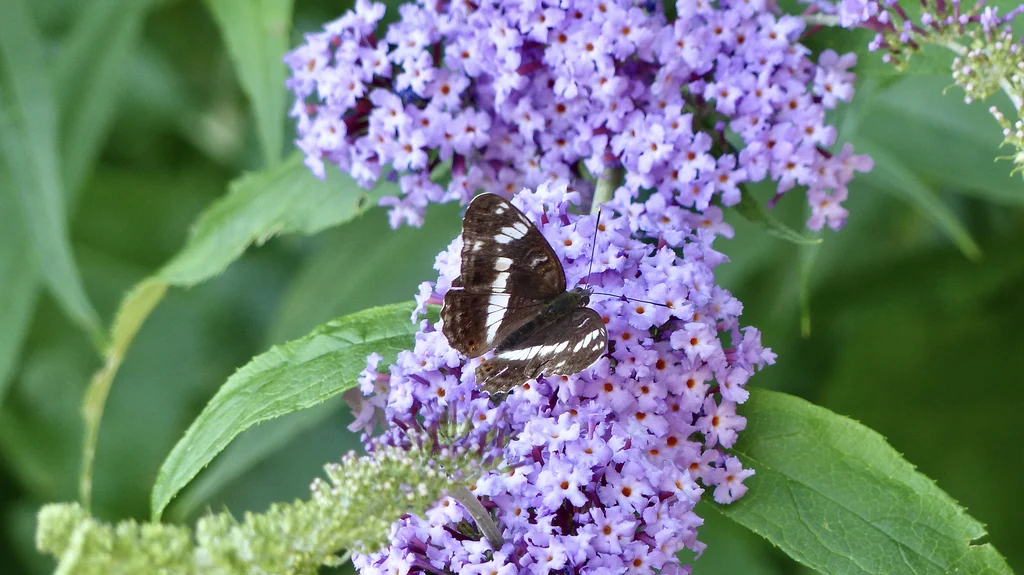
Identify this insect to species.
Limenitis camilla (also Ladoga camilla)
